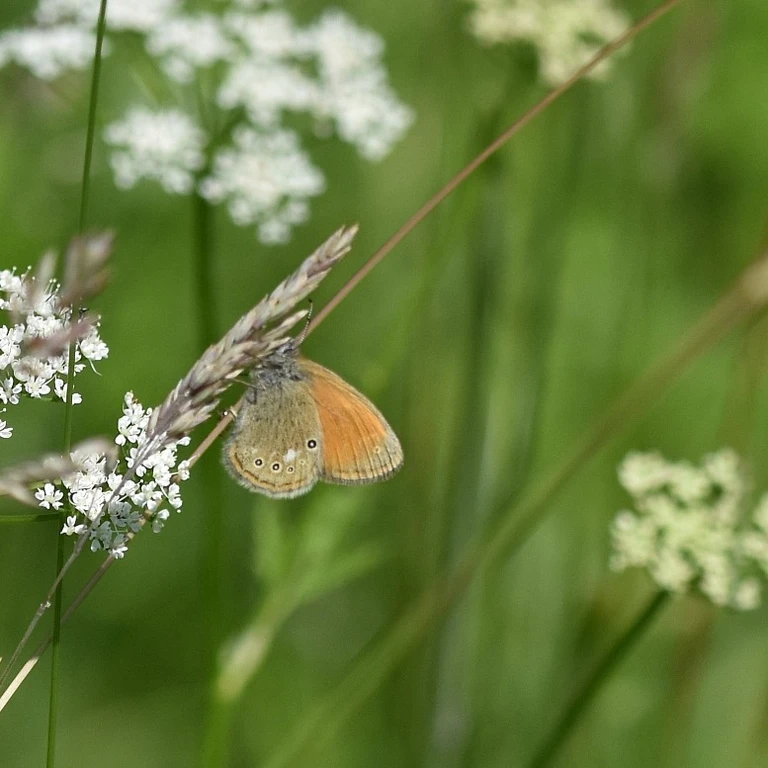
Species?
Coenonympha glycerion (also Coenonympha iphis)
